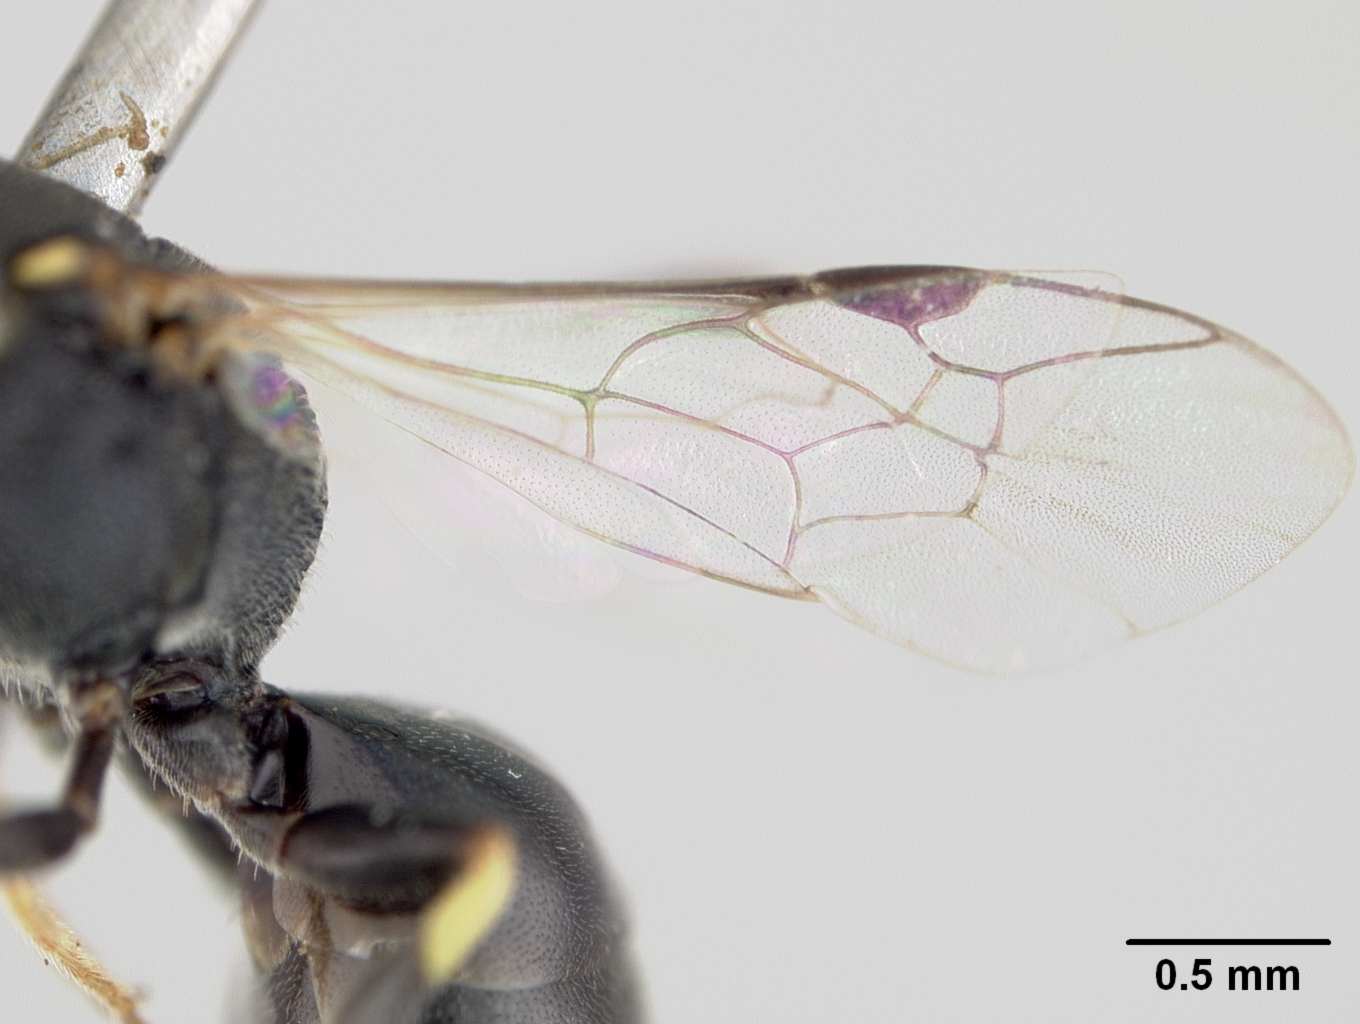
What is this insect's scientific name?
Hylaeus krombeini
